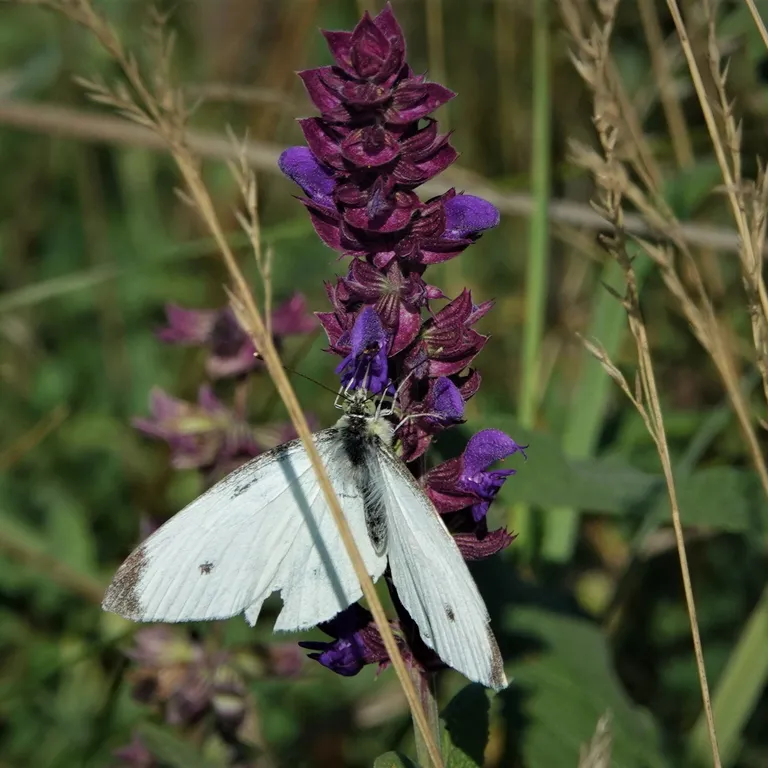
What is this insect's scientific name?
Pieris rapae
